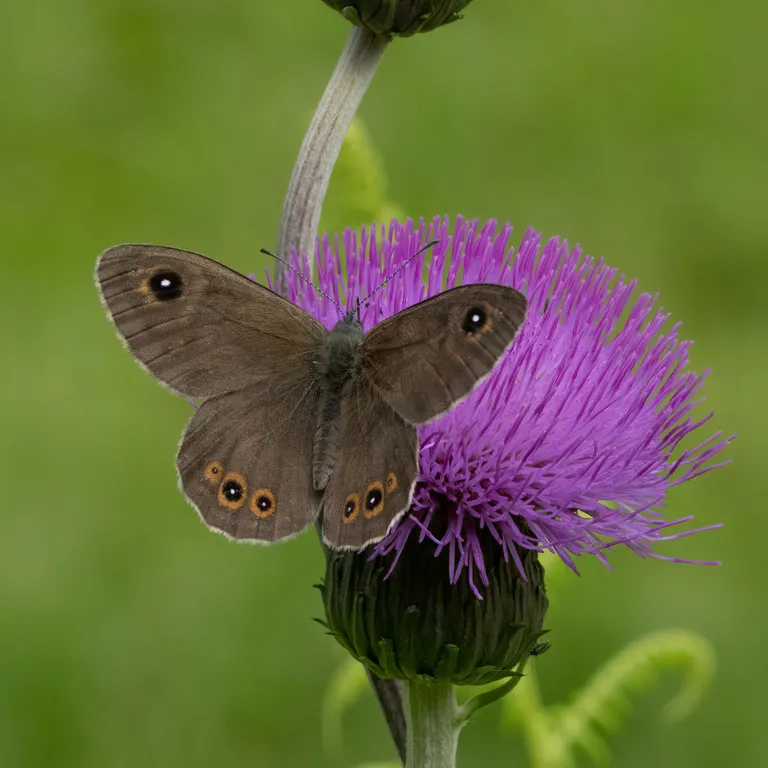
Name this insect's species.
Lasiommata maera (also Pararge maera)
